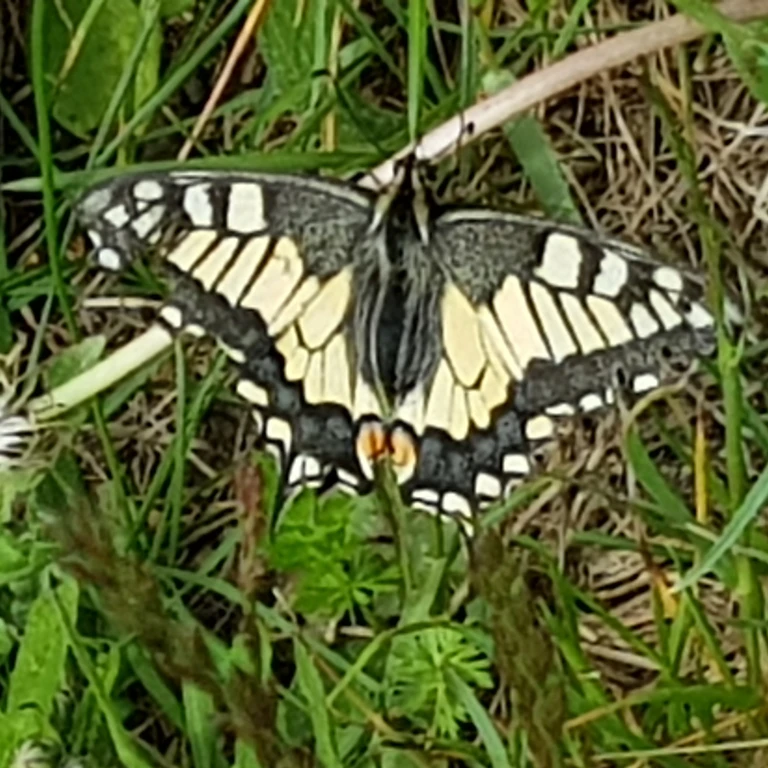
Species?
Papilio machaon
